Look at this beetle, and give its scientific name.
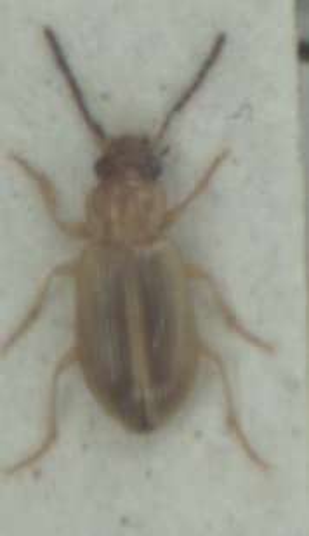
Dicheirotrichus placidus
